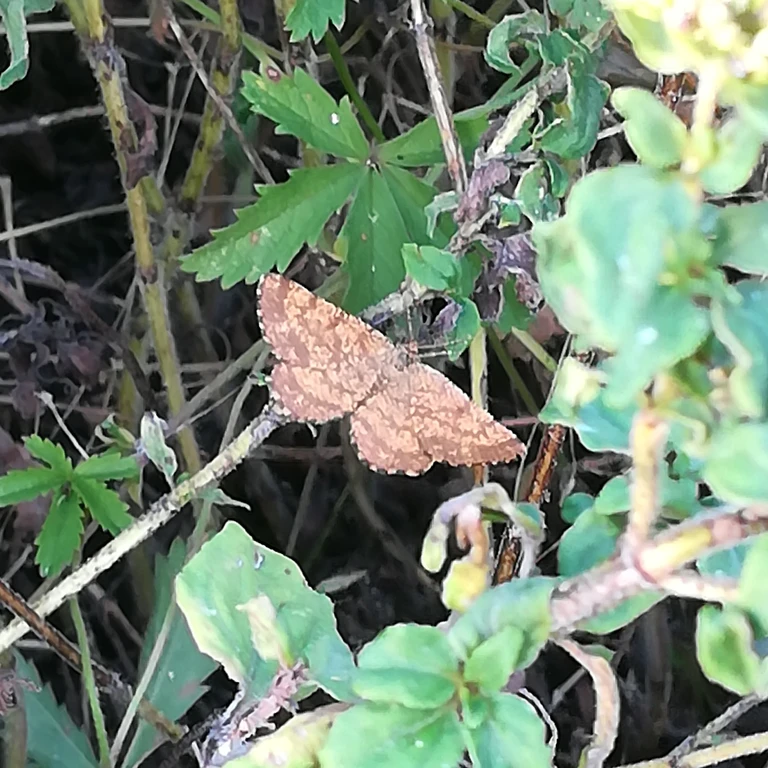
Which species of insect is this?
Ematurga atomaria
